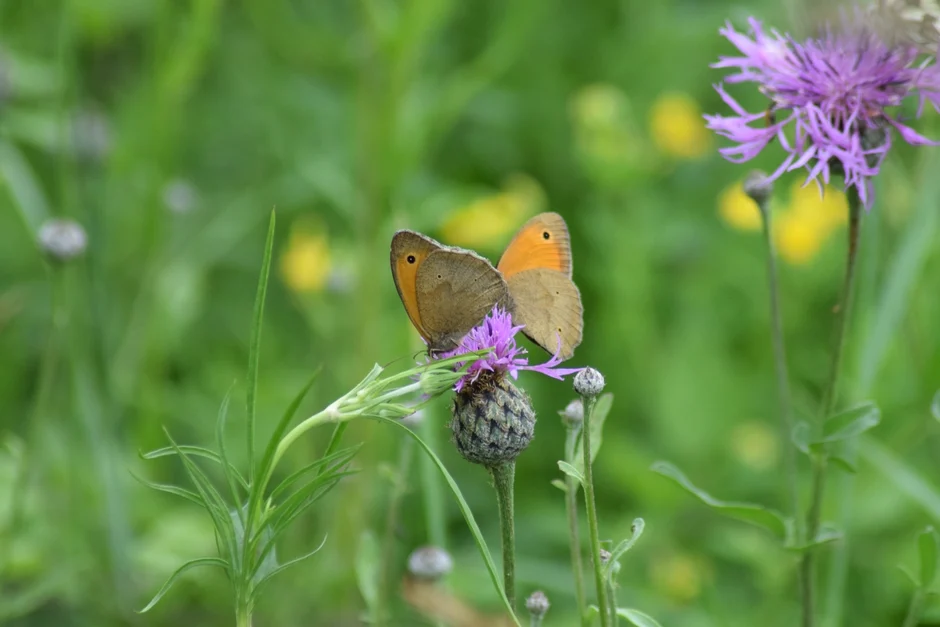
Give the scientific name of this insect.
Maniola jurtina
